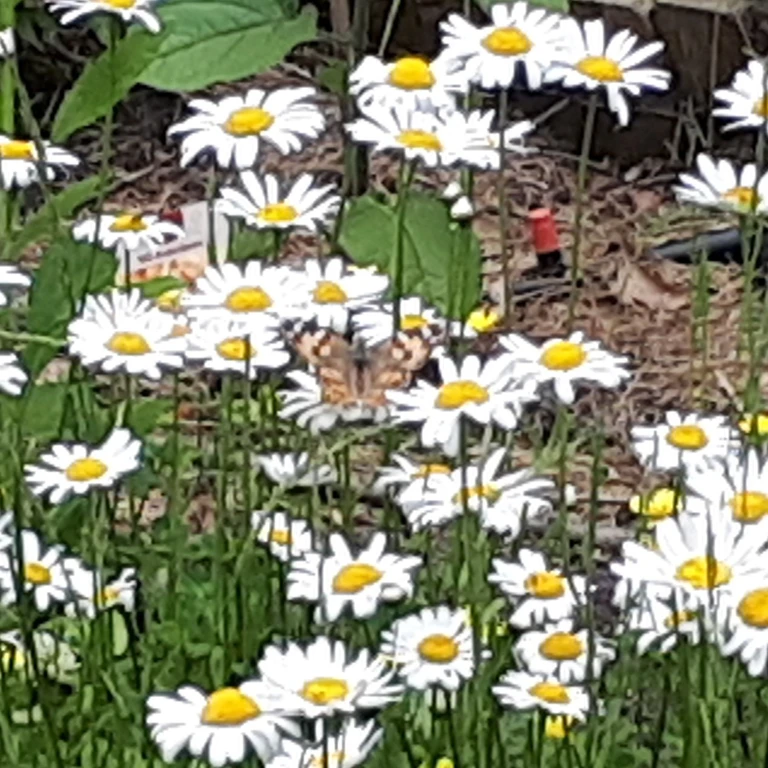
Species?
Vanessa cardui
